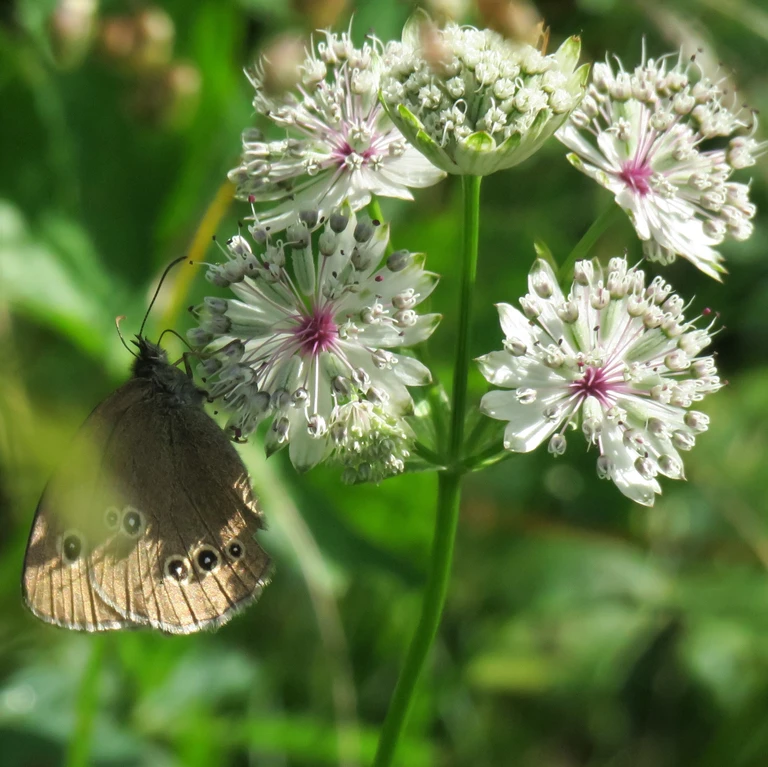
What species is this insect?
Aphantopus hyperantus
